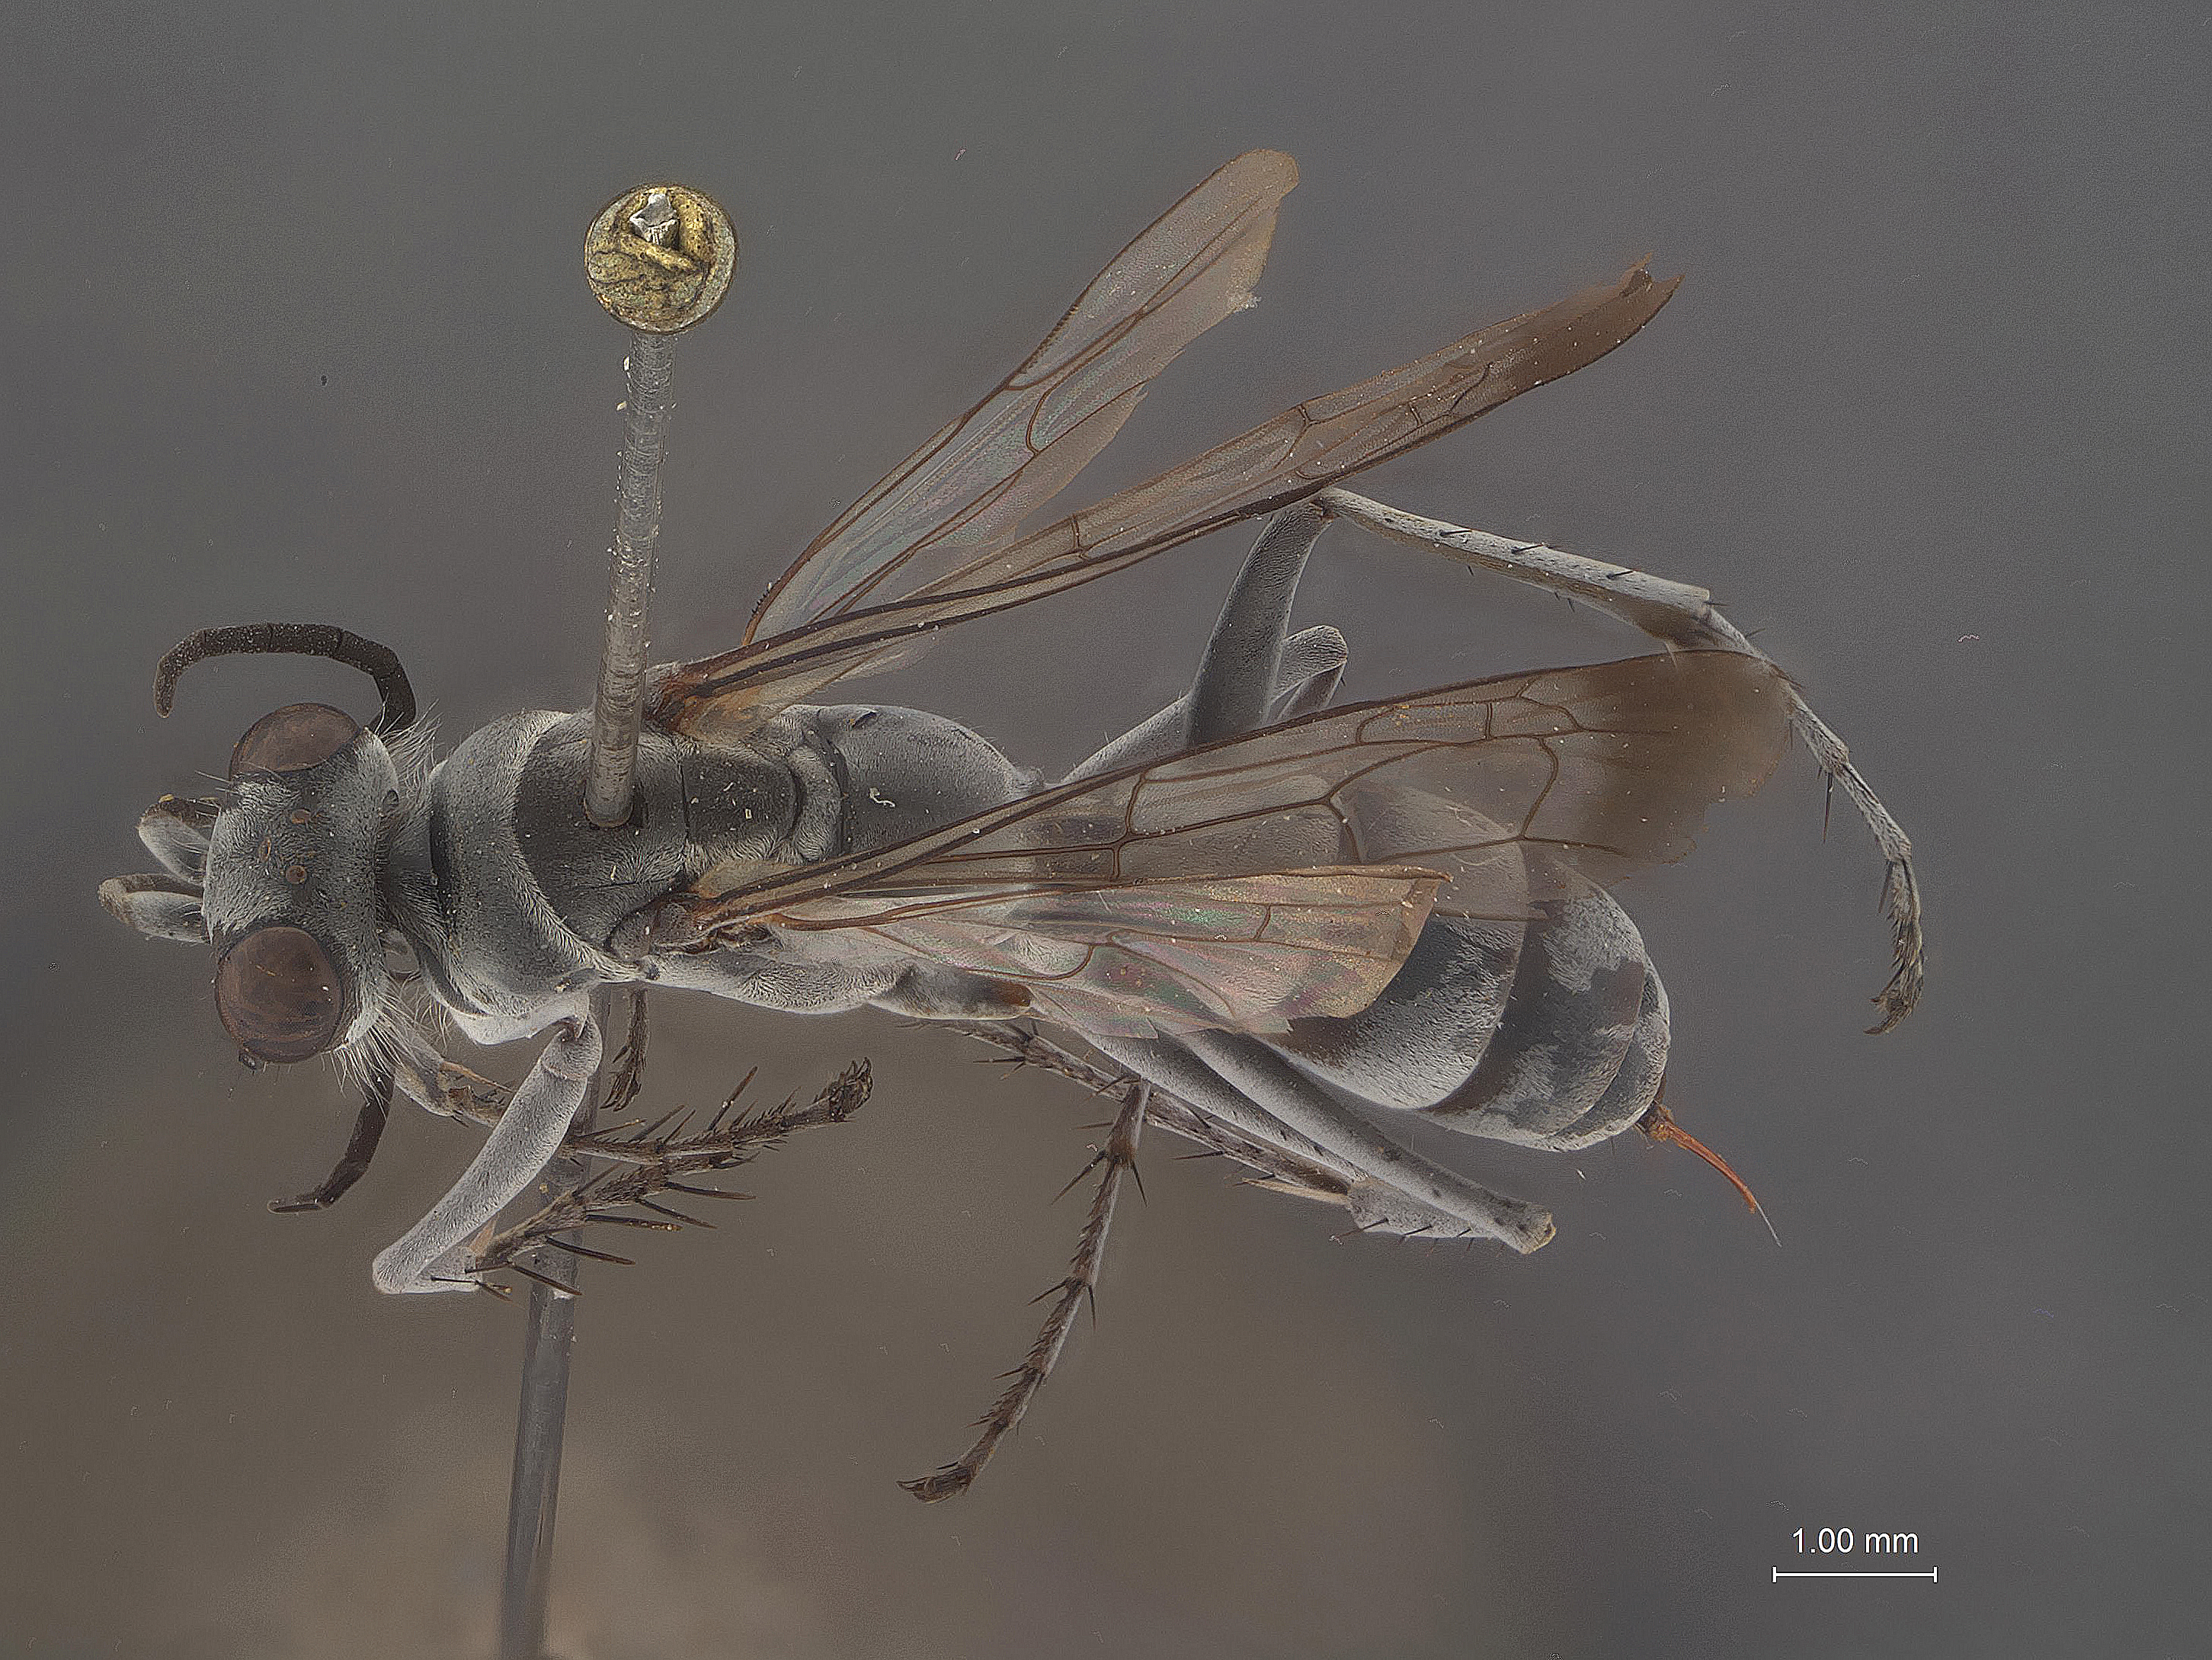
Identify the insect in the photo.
Pompilus taiwanus
